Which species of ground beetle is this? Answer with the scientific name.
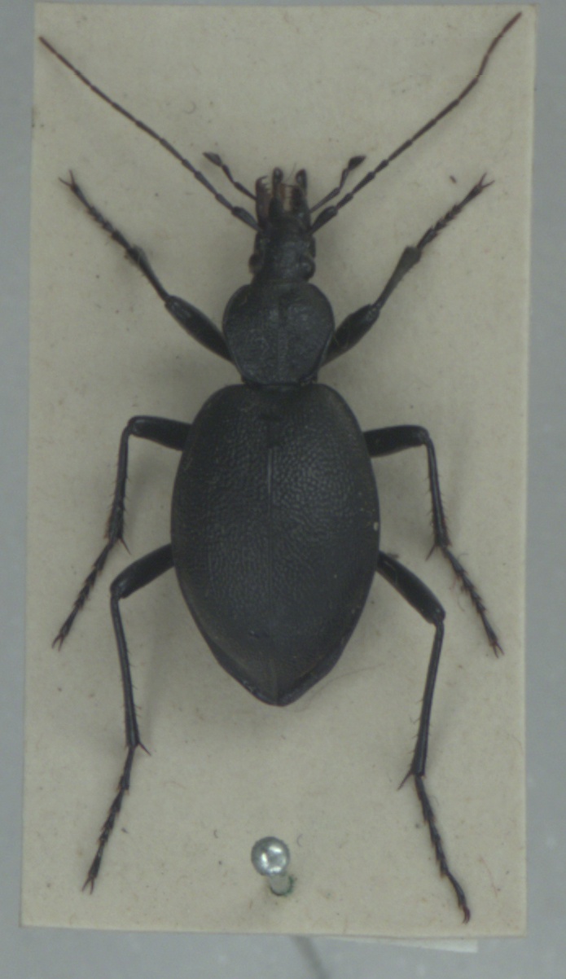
Cychrus caraboides
